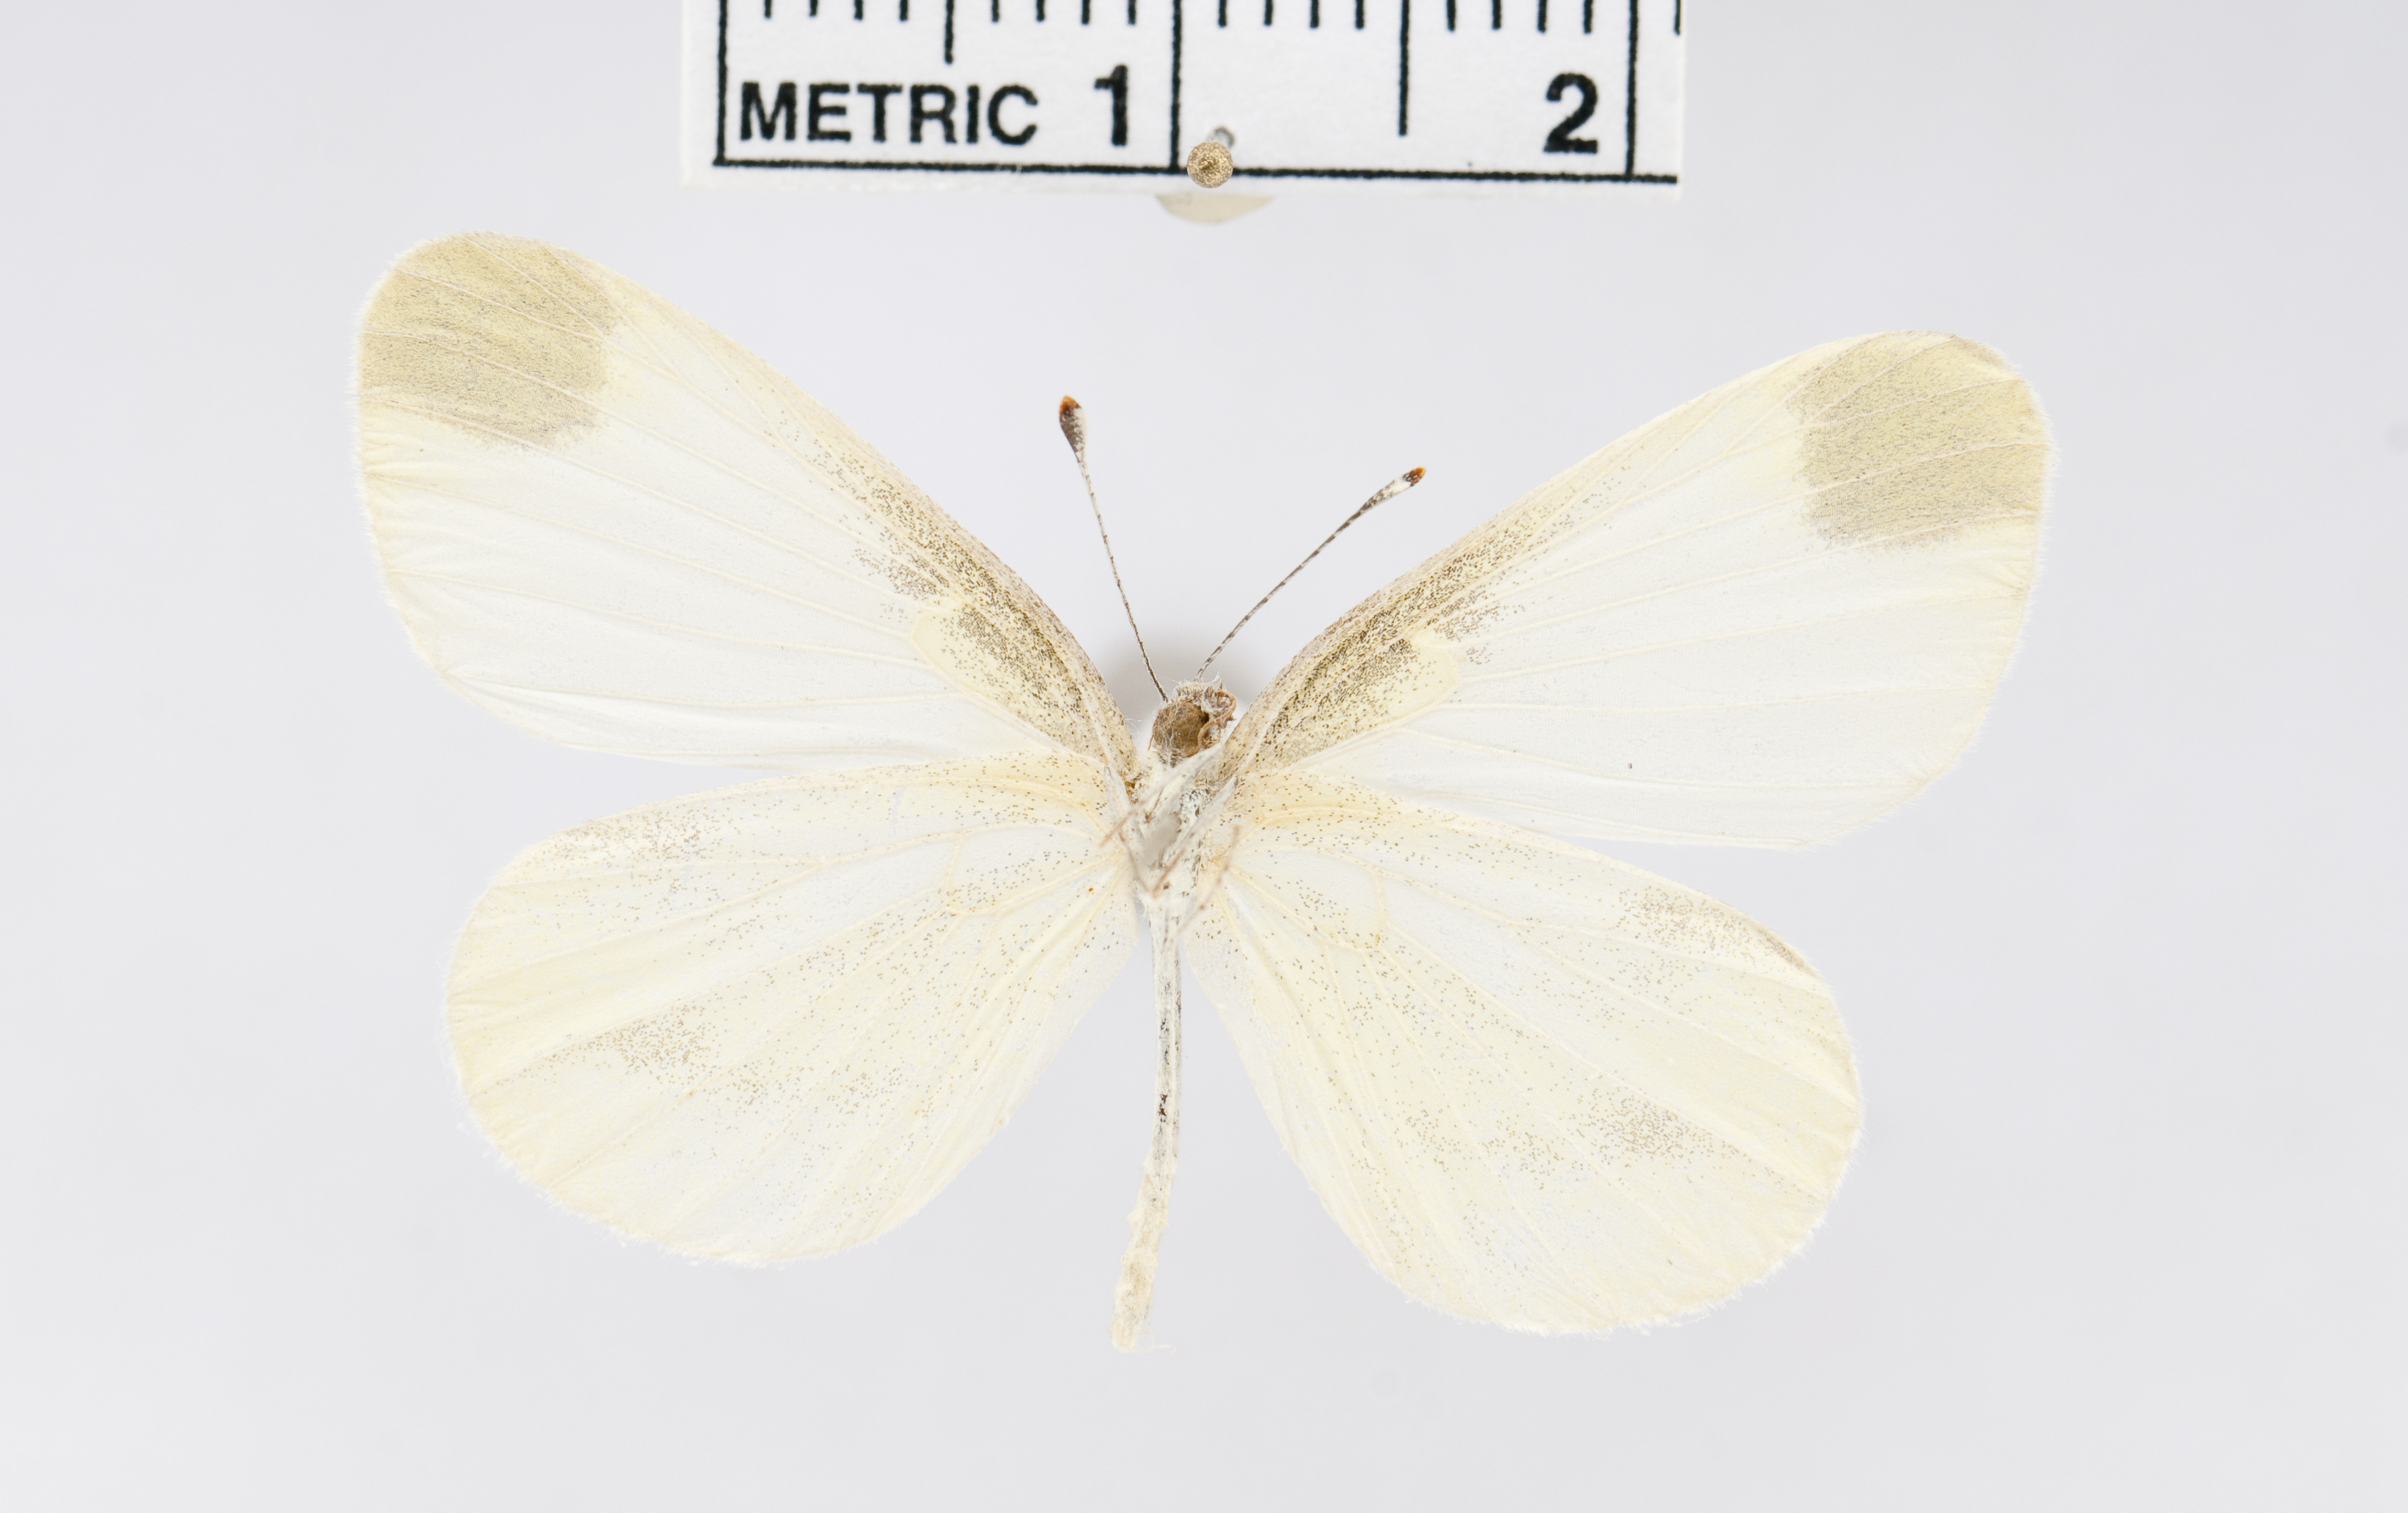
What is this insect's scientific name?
Leptidea duponcheli
